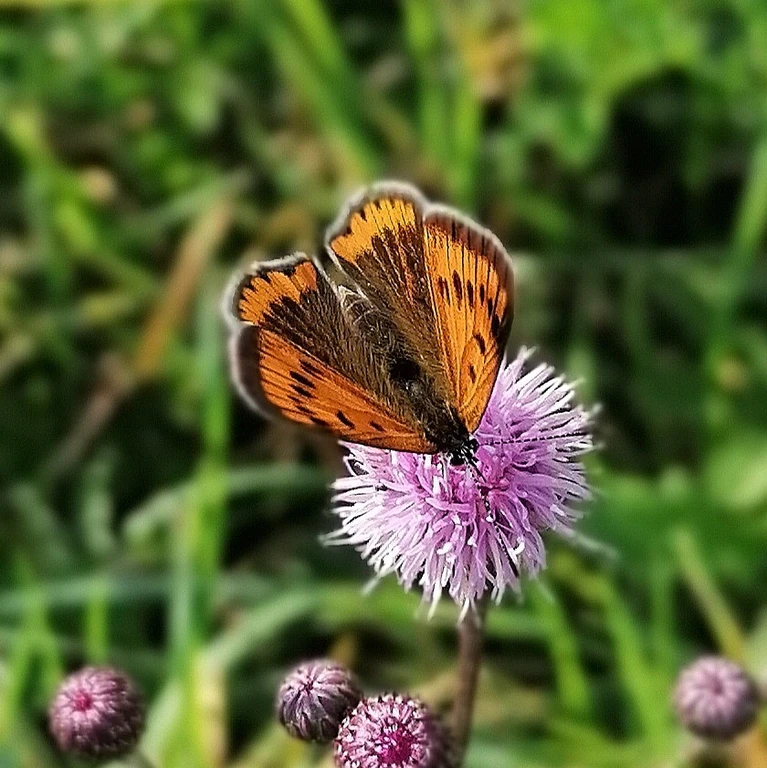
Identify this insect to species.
Lycaena dispar
